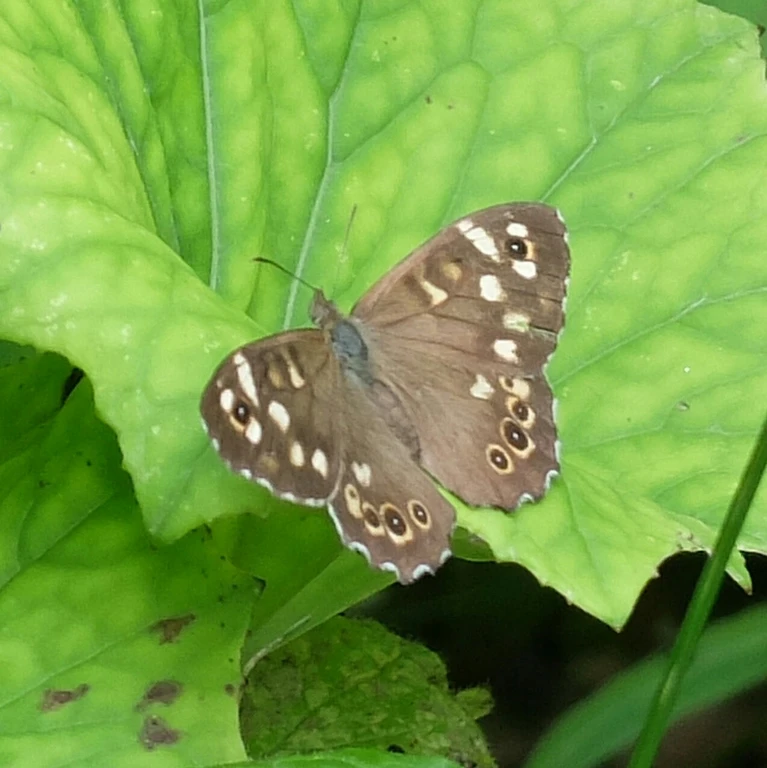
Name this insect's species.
Pararge aegeria
